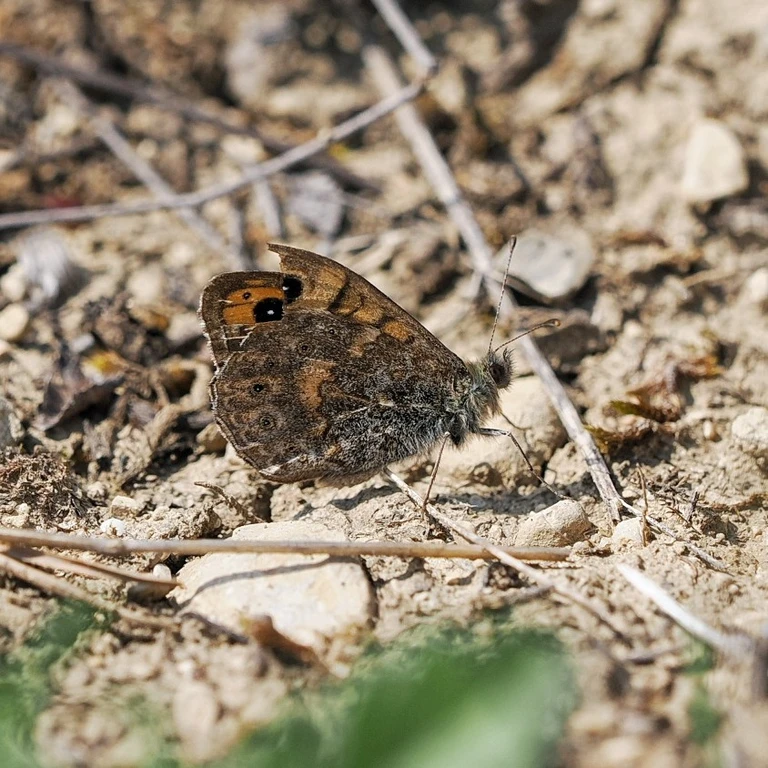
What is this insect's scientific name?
Lasiommata megera (also Pararge megera)
